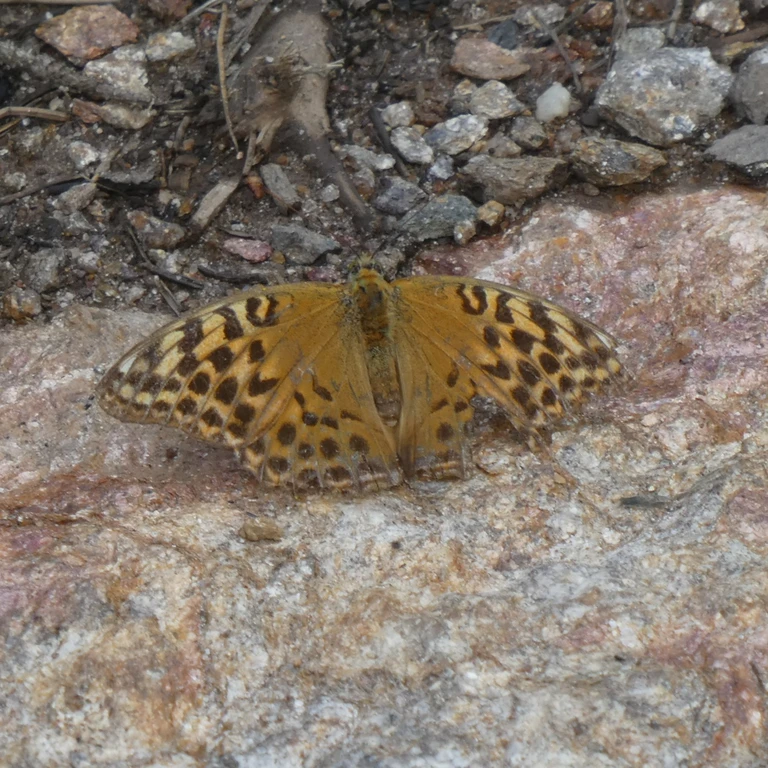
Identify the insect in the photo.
Argynnis paphia
